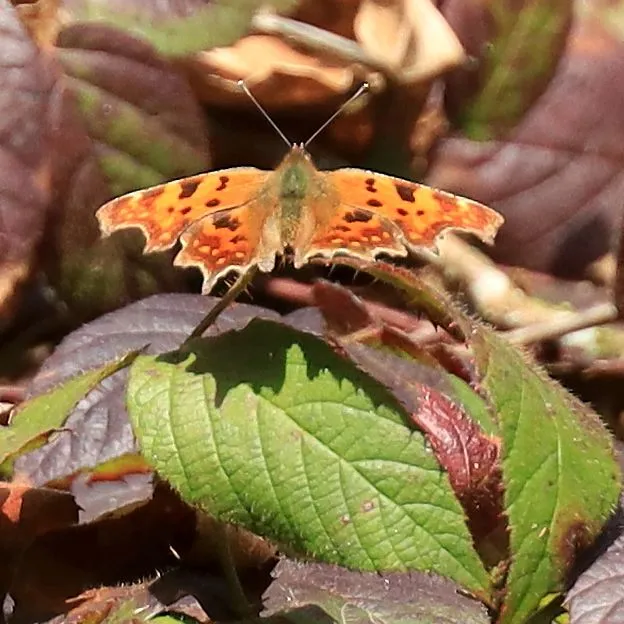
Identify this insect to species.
Polygonia c-album
